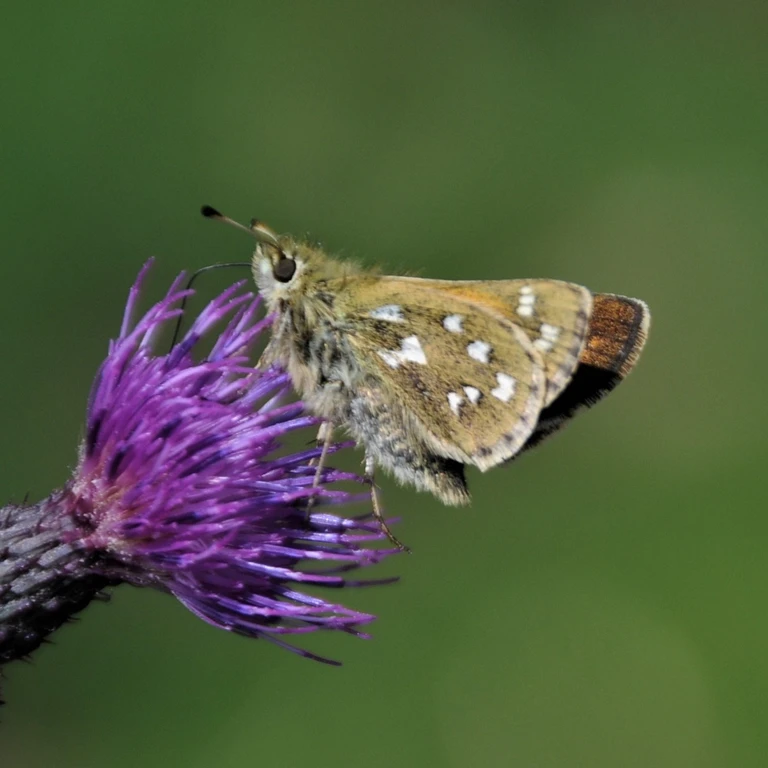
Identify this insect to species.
Hesperia comma
